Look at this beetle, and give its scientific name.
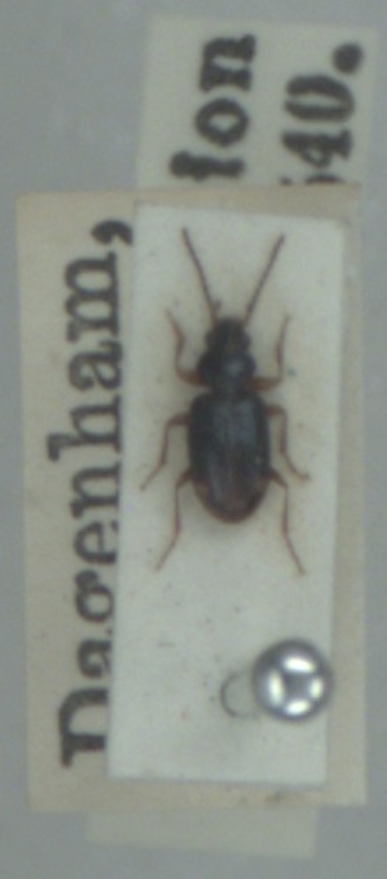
Bembidion assimile
